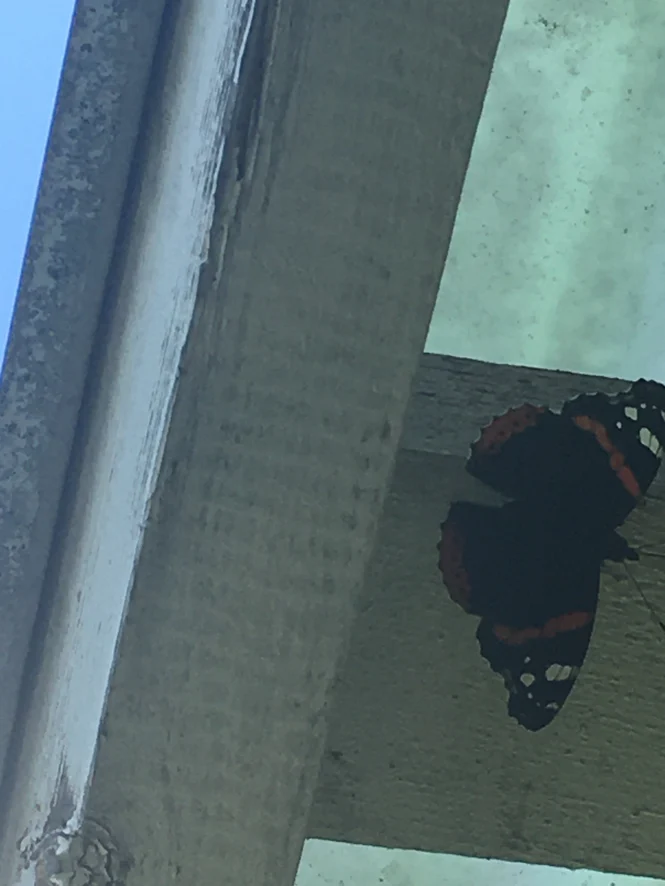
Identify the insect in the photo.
Vanessa atalanta
